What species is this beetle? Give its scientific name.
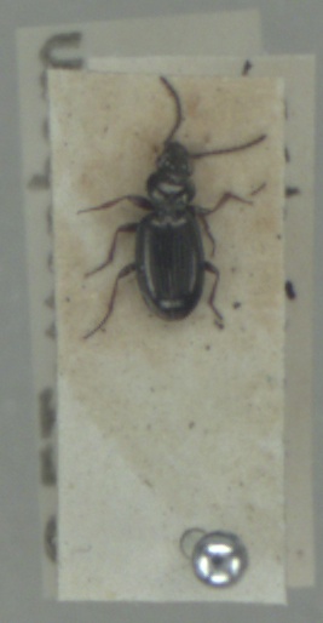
Bembidion lampros
